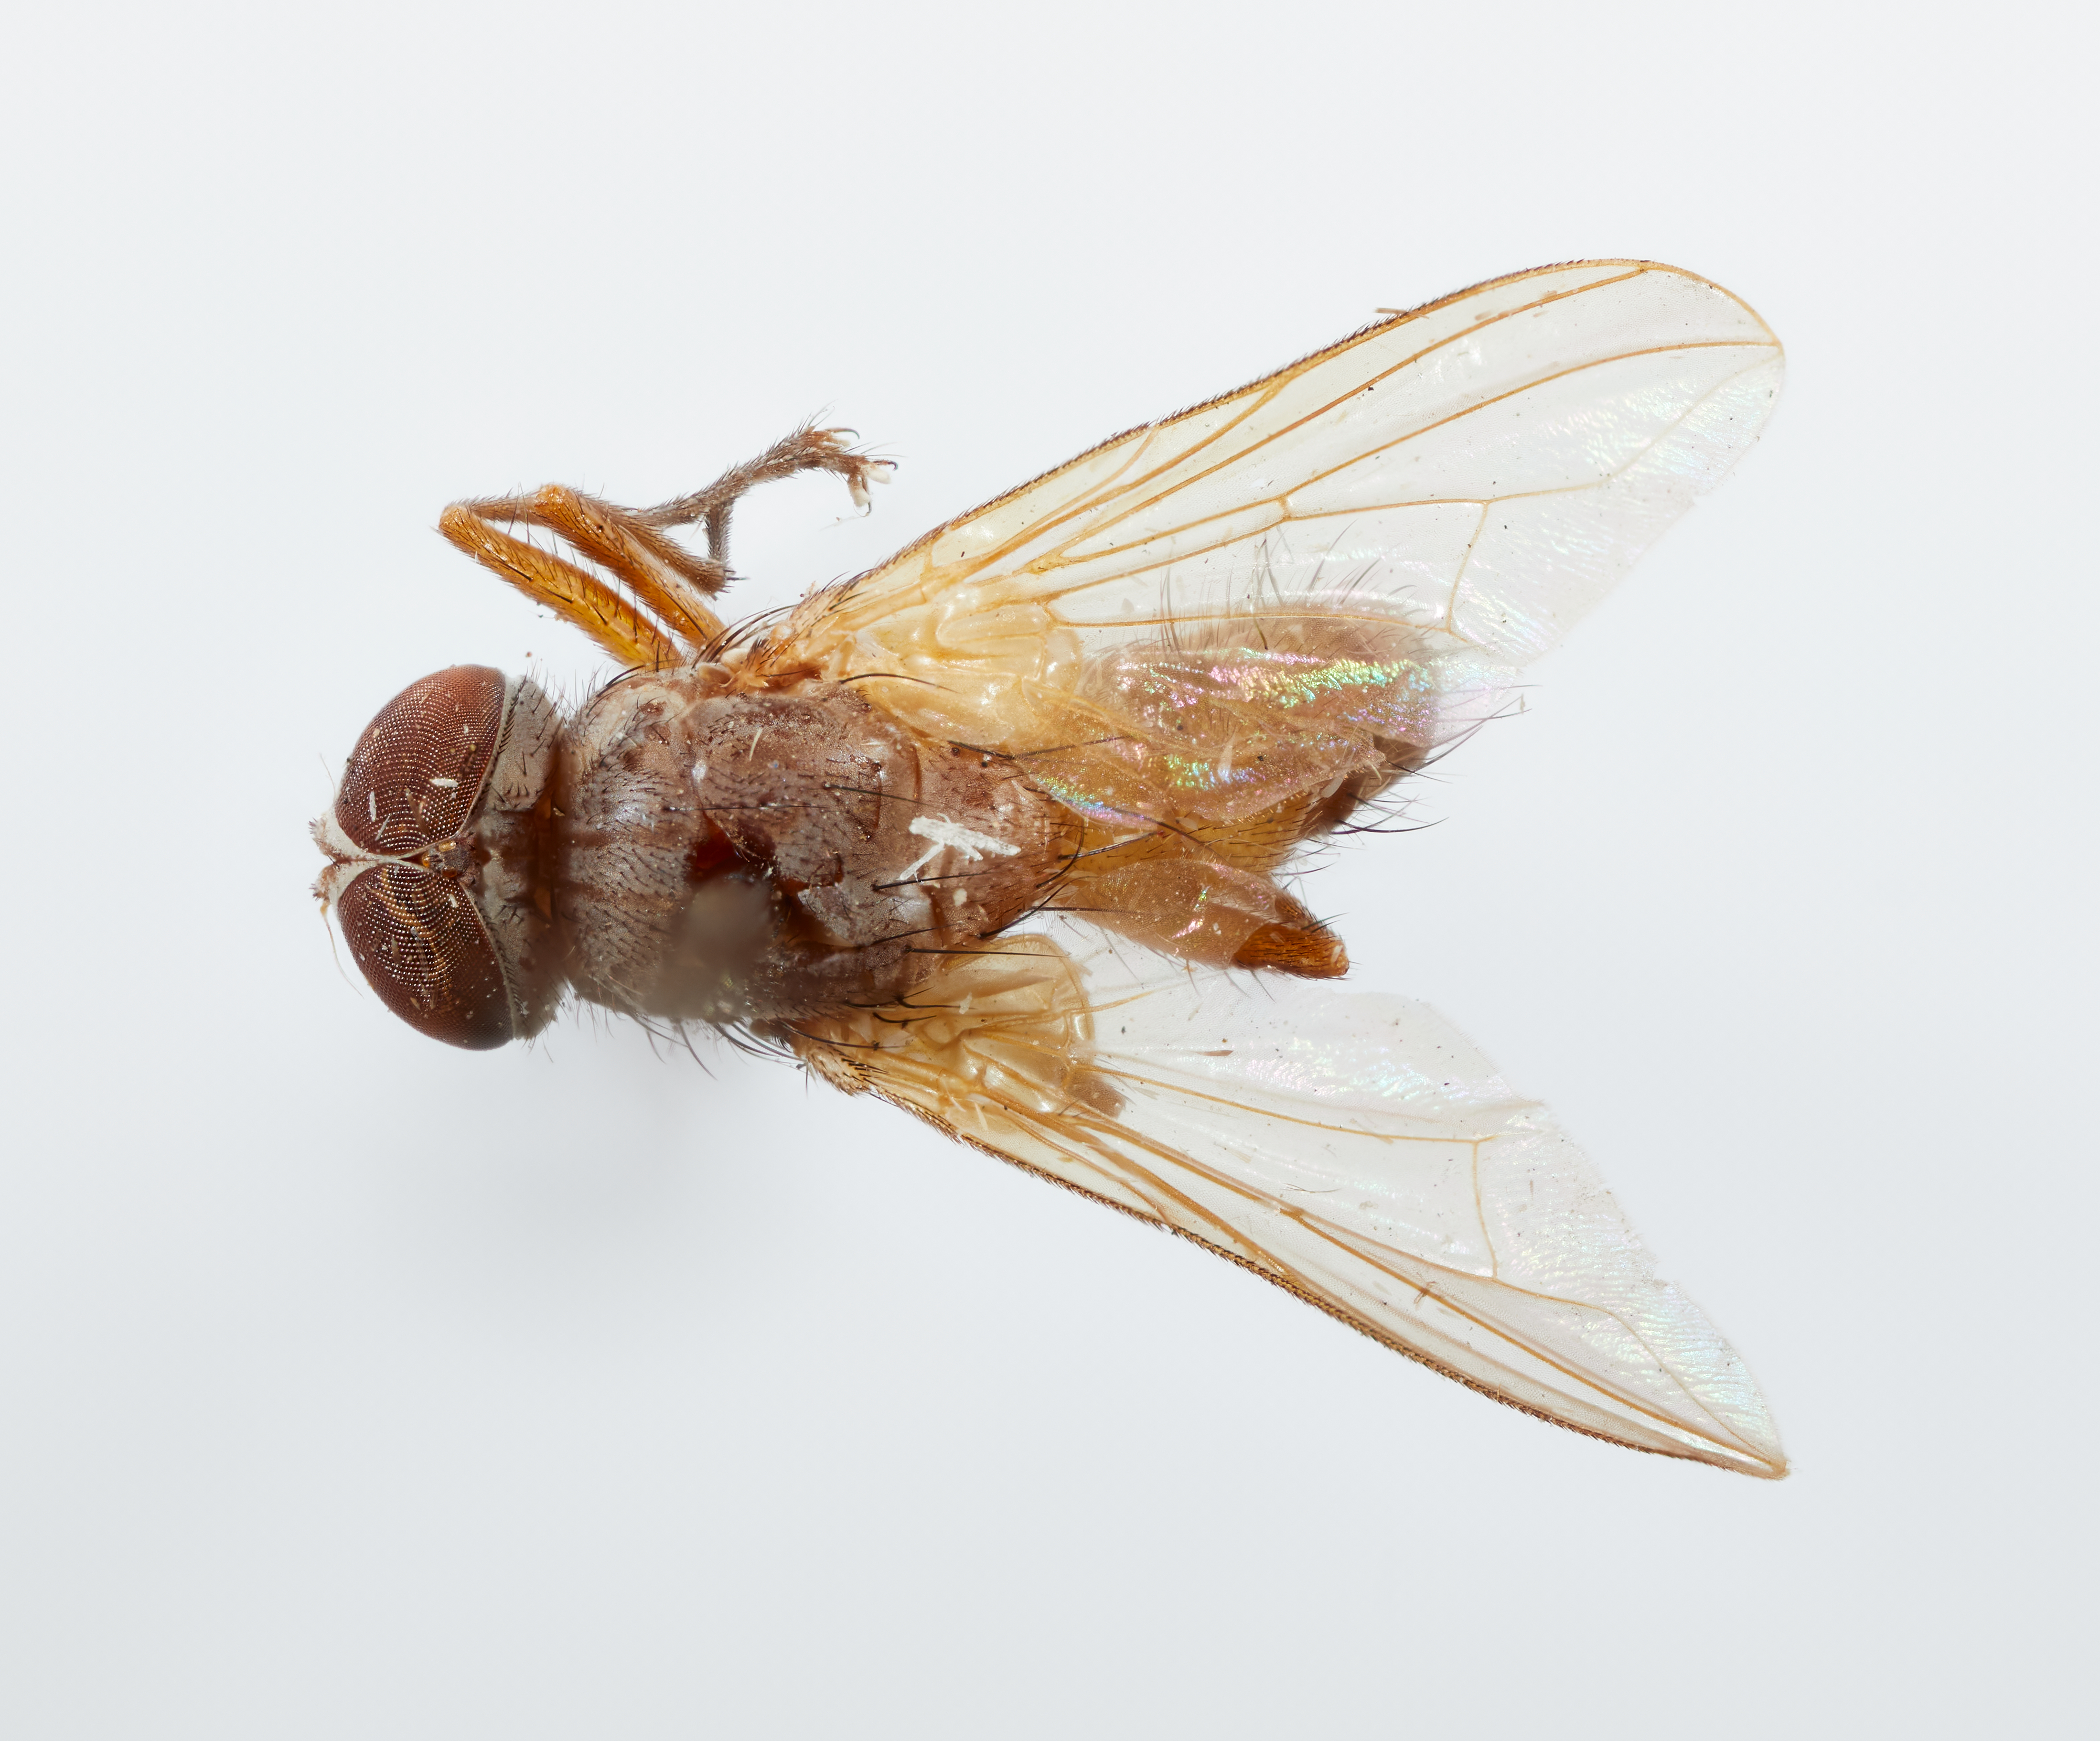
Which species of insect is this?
Eutrixopsis javana
